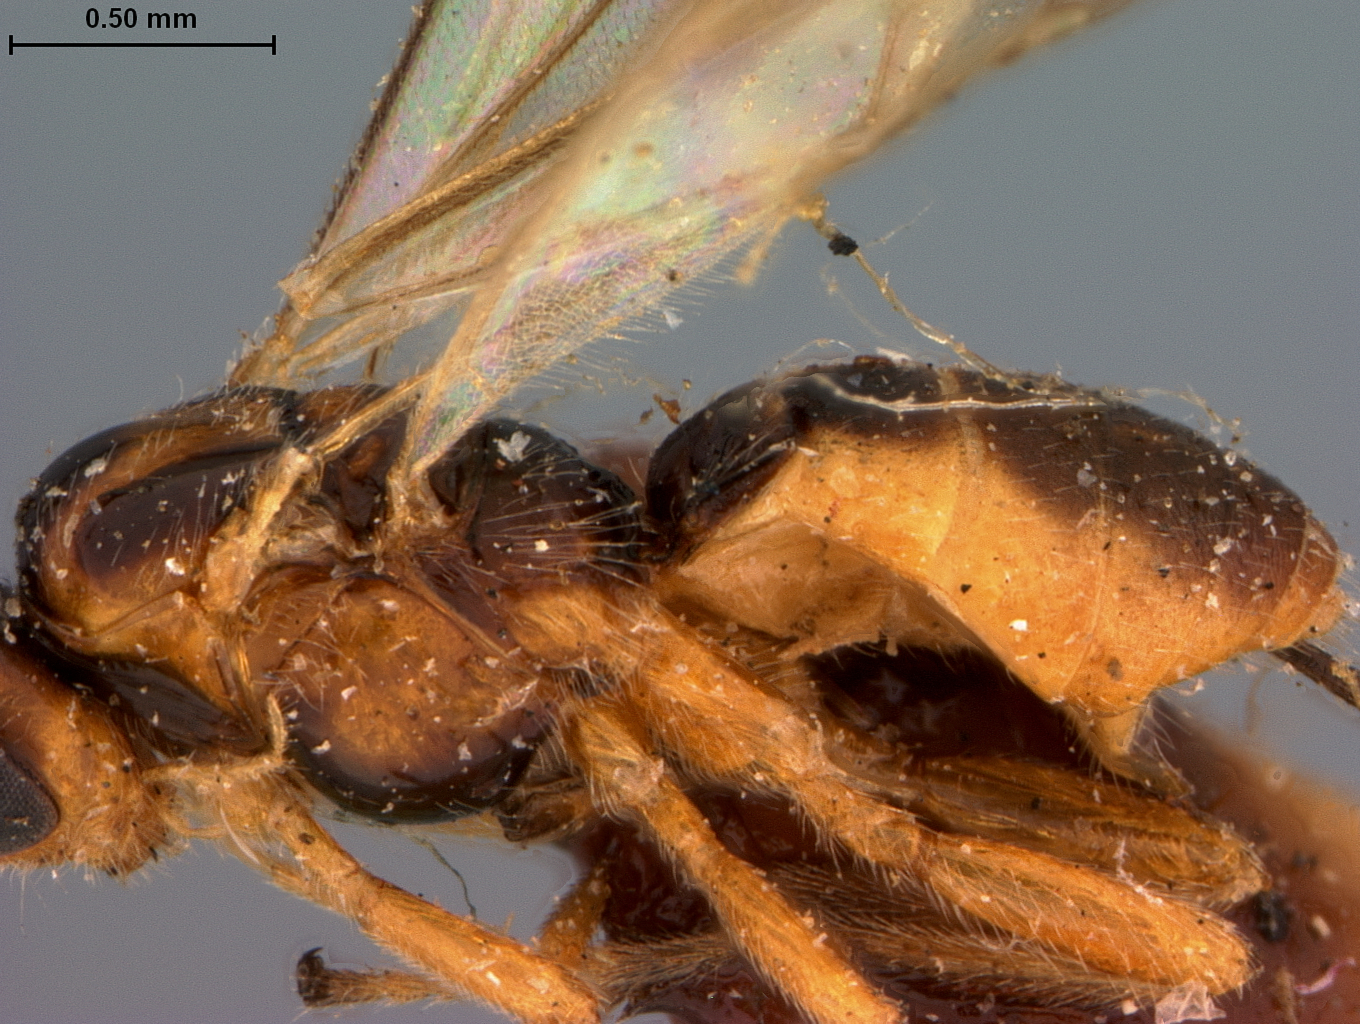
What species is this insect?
Bracon tortricicola
